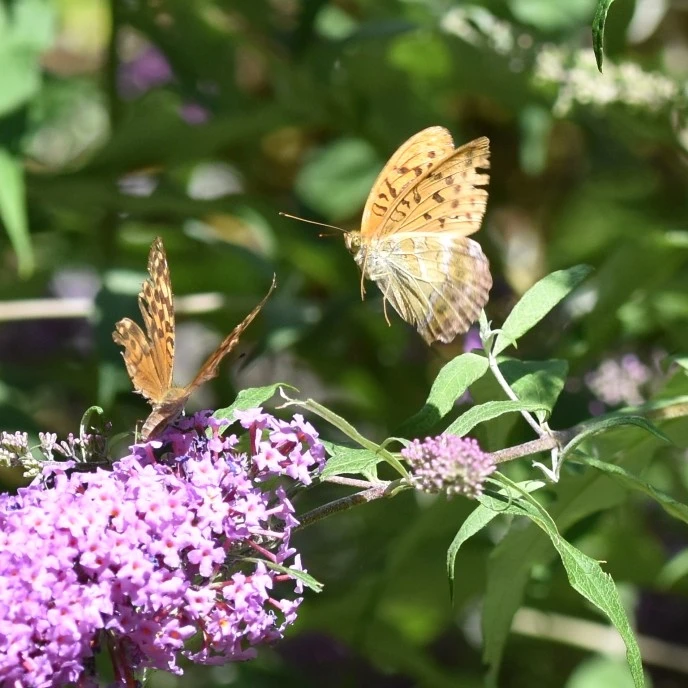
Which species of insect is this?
Argynnis paphia
